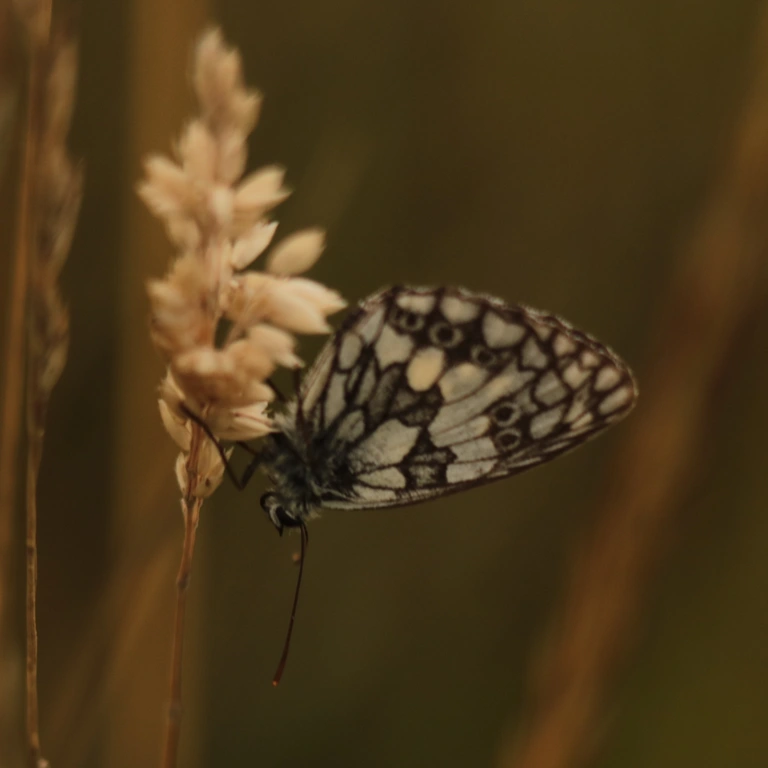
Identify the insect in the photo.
Melanargia galathea
